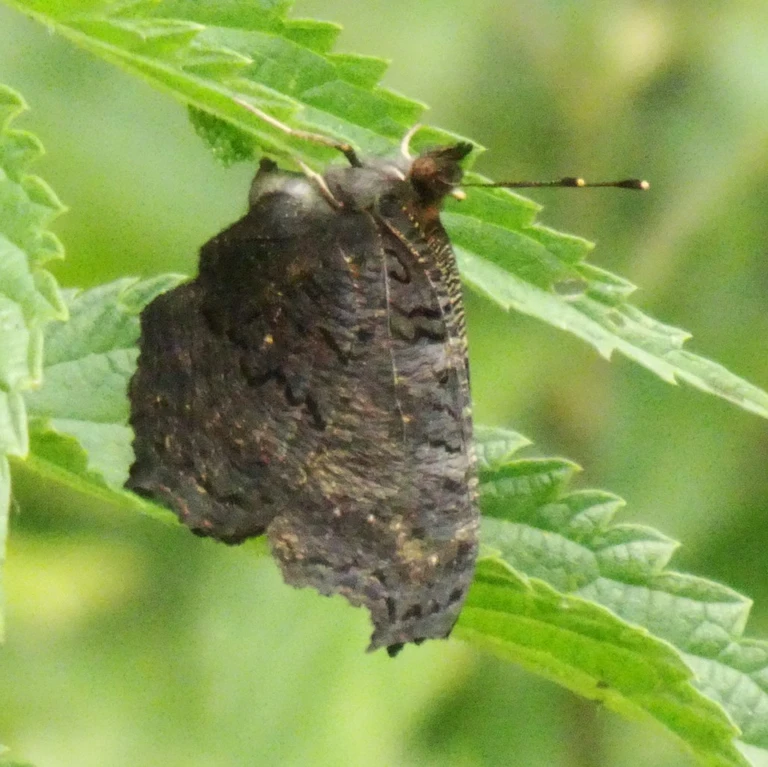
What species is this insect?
Aglais io
